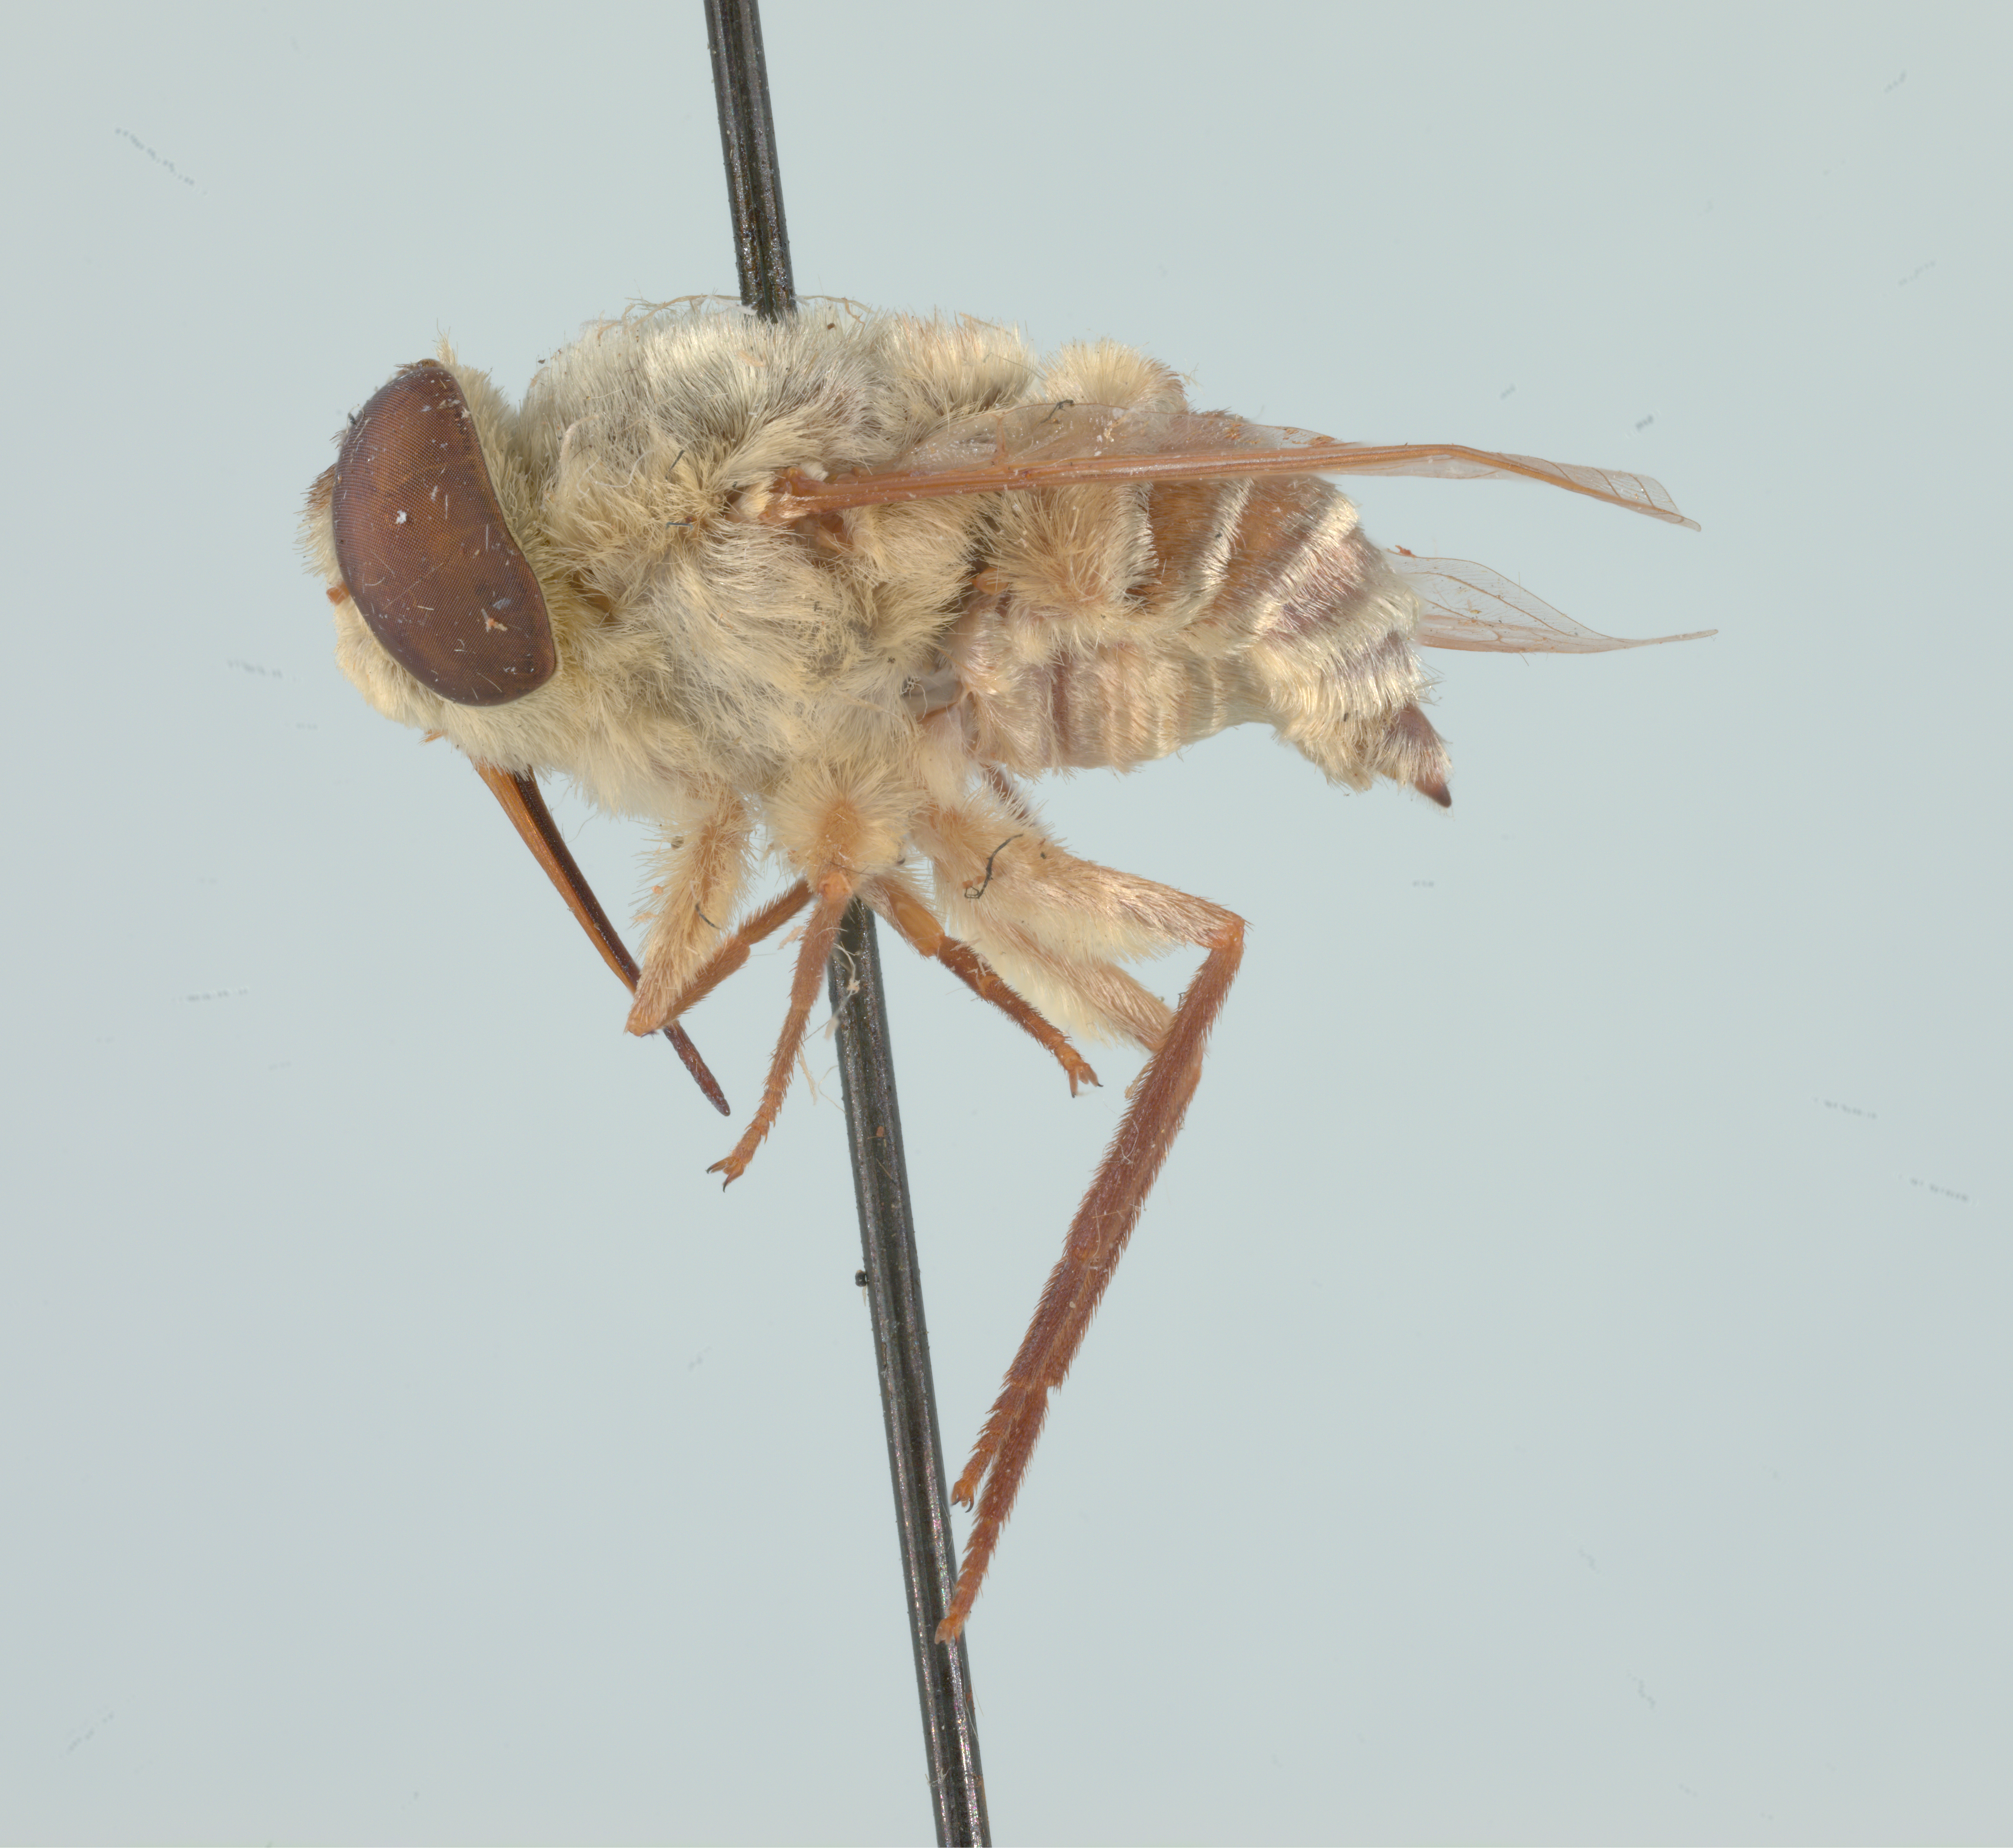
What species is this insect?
Neorhynchocephalus volaticus
